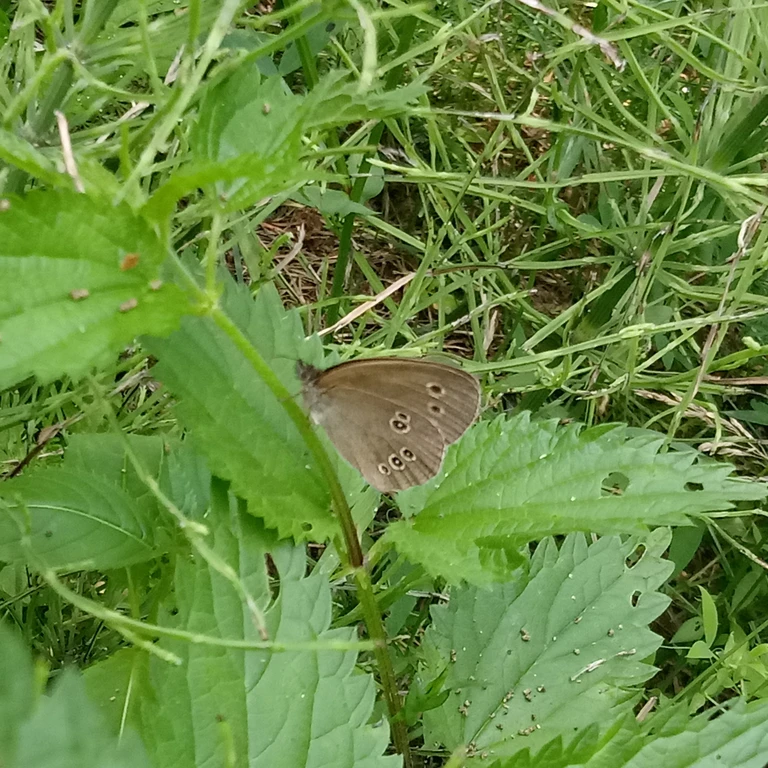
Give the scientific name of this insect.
Aphantopus hyperantus
